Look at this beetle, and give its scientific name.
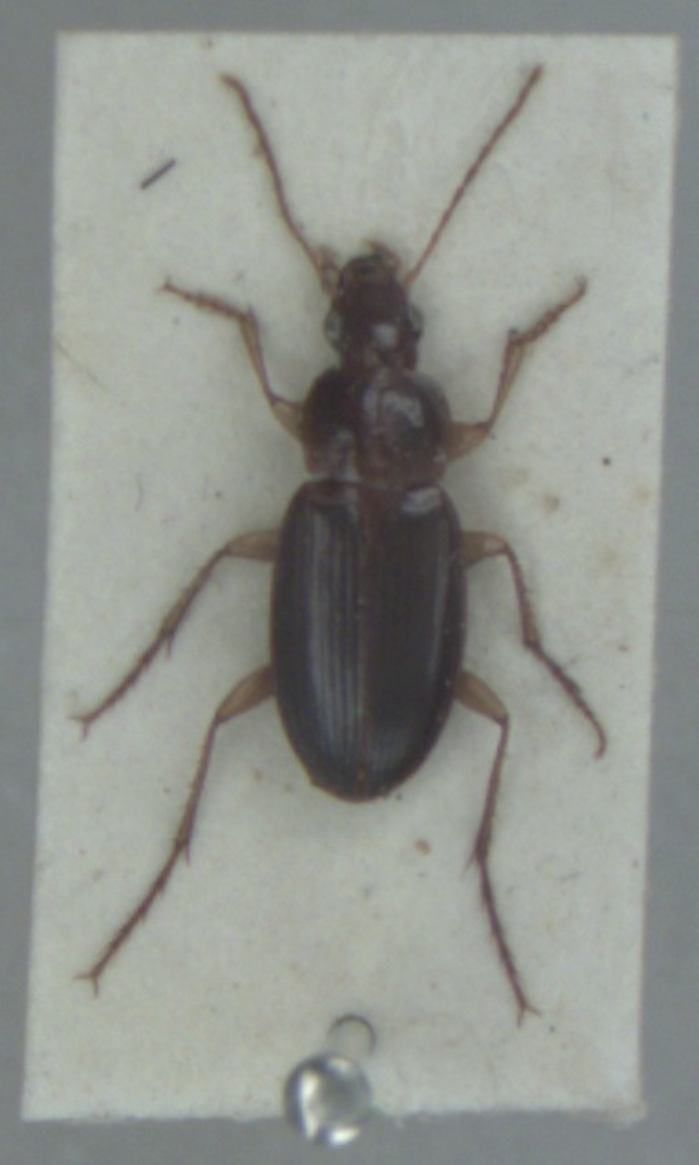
Calathus mollis
